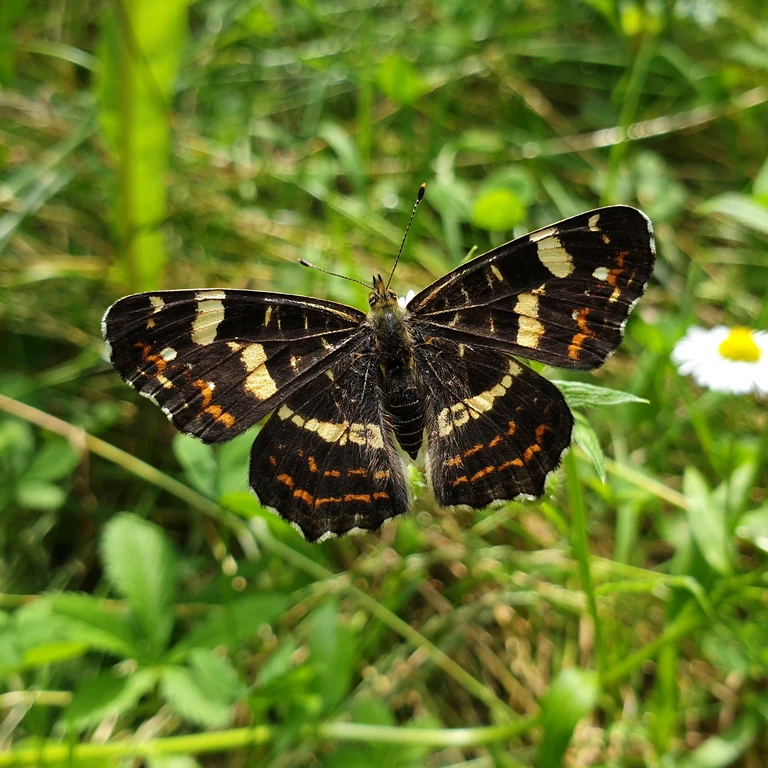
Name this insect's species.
Araschnia levana
